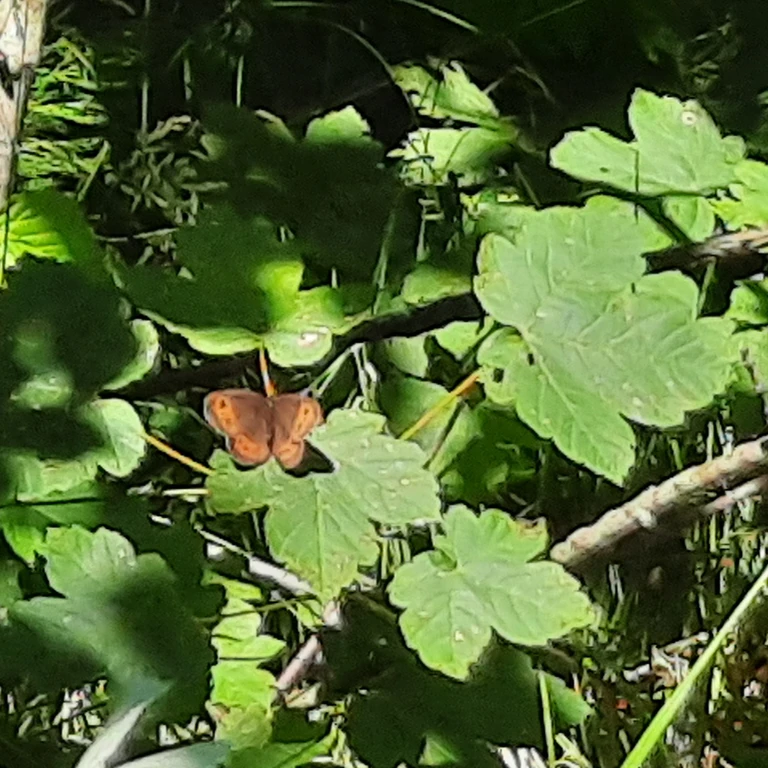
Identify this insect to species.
Erebia ligea
